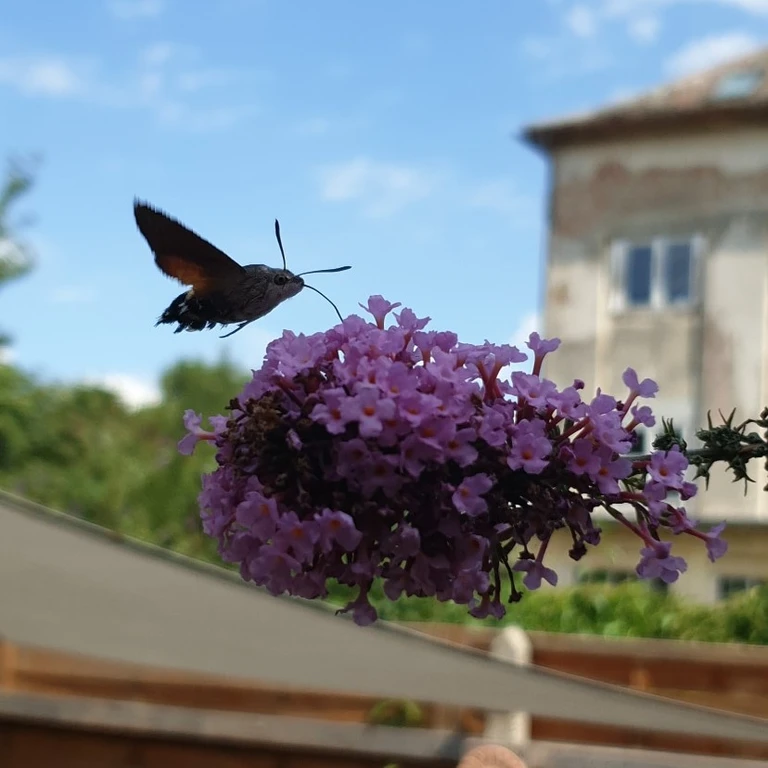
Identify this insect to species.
Macroglossum stellatarum
